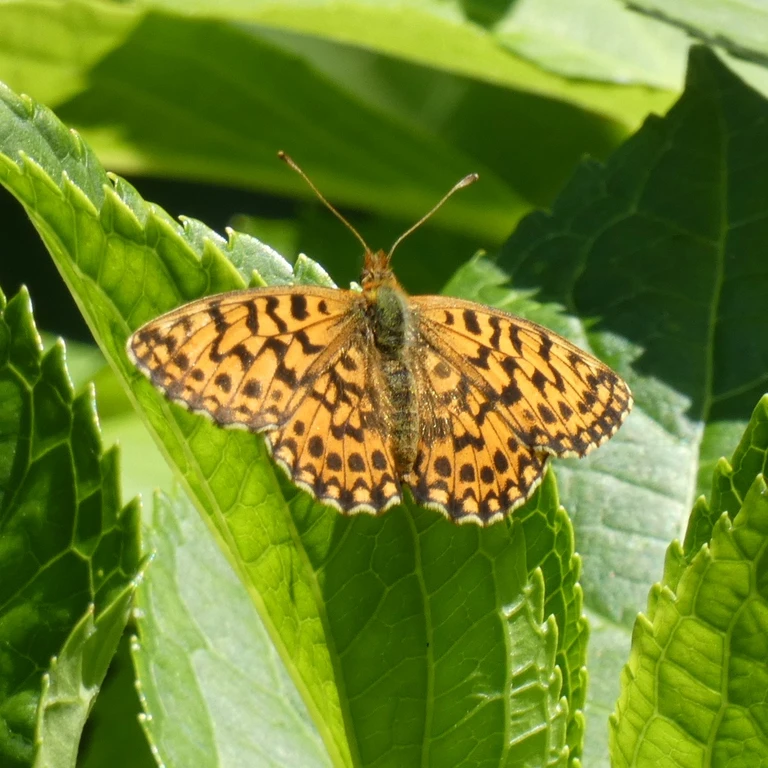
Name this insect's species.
Boloria dia
